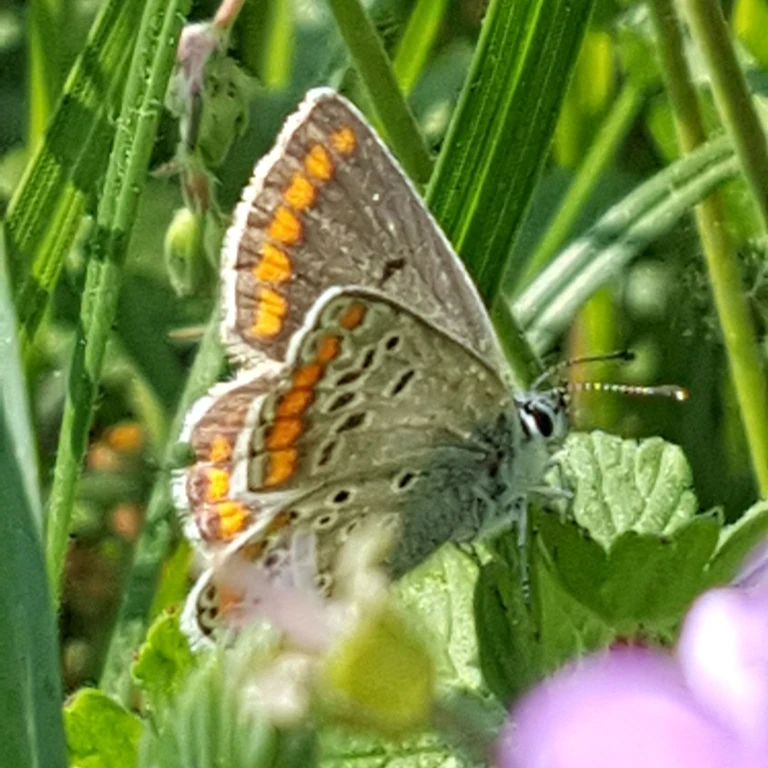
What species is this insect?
Aricia agestis/artaxerxes
